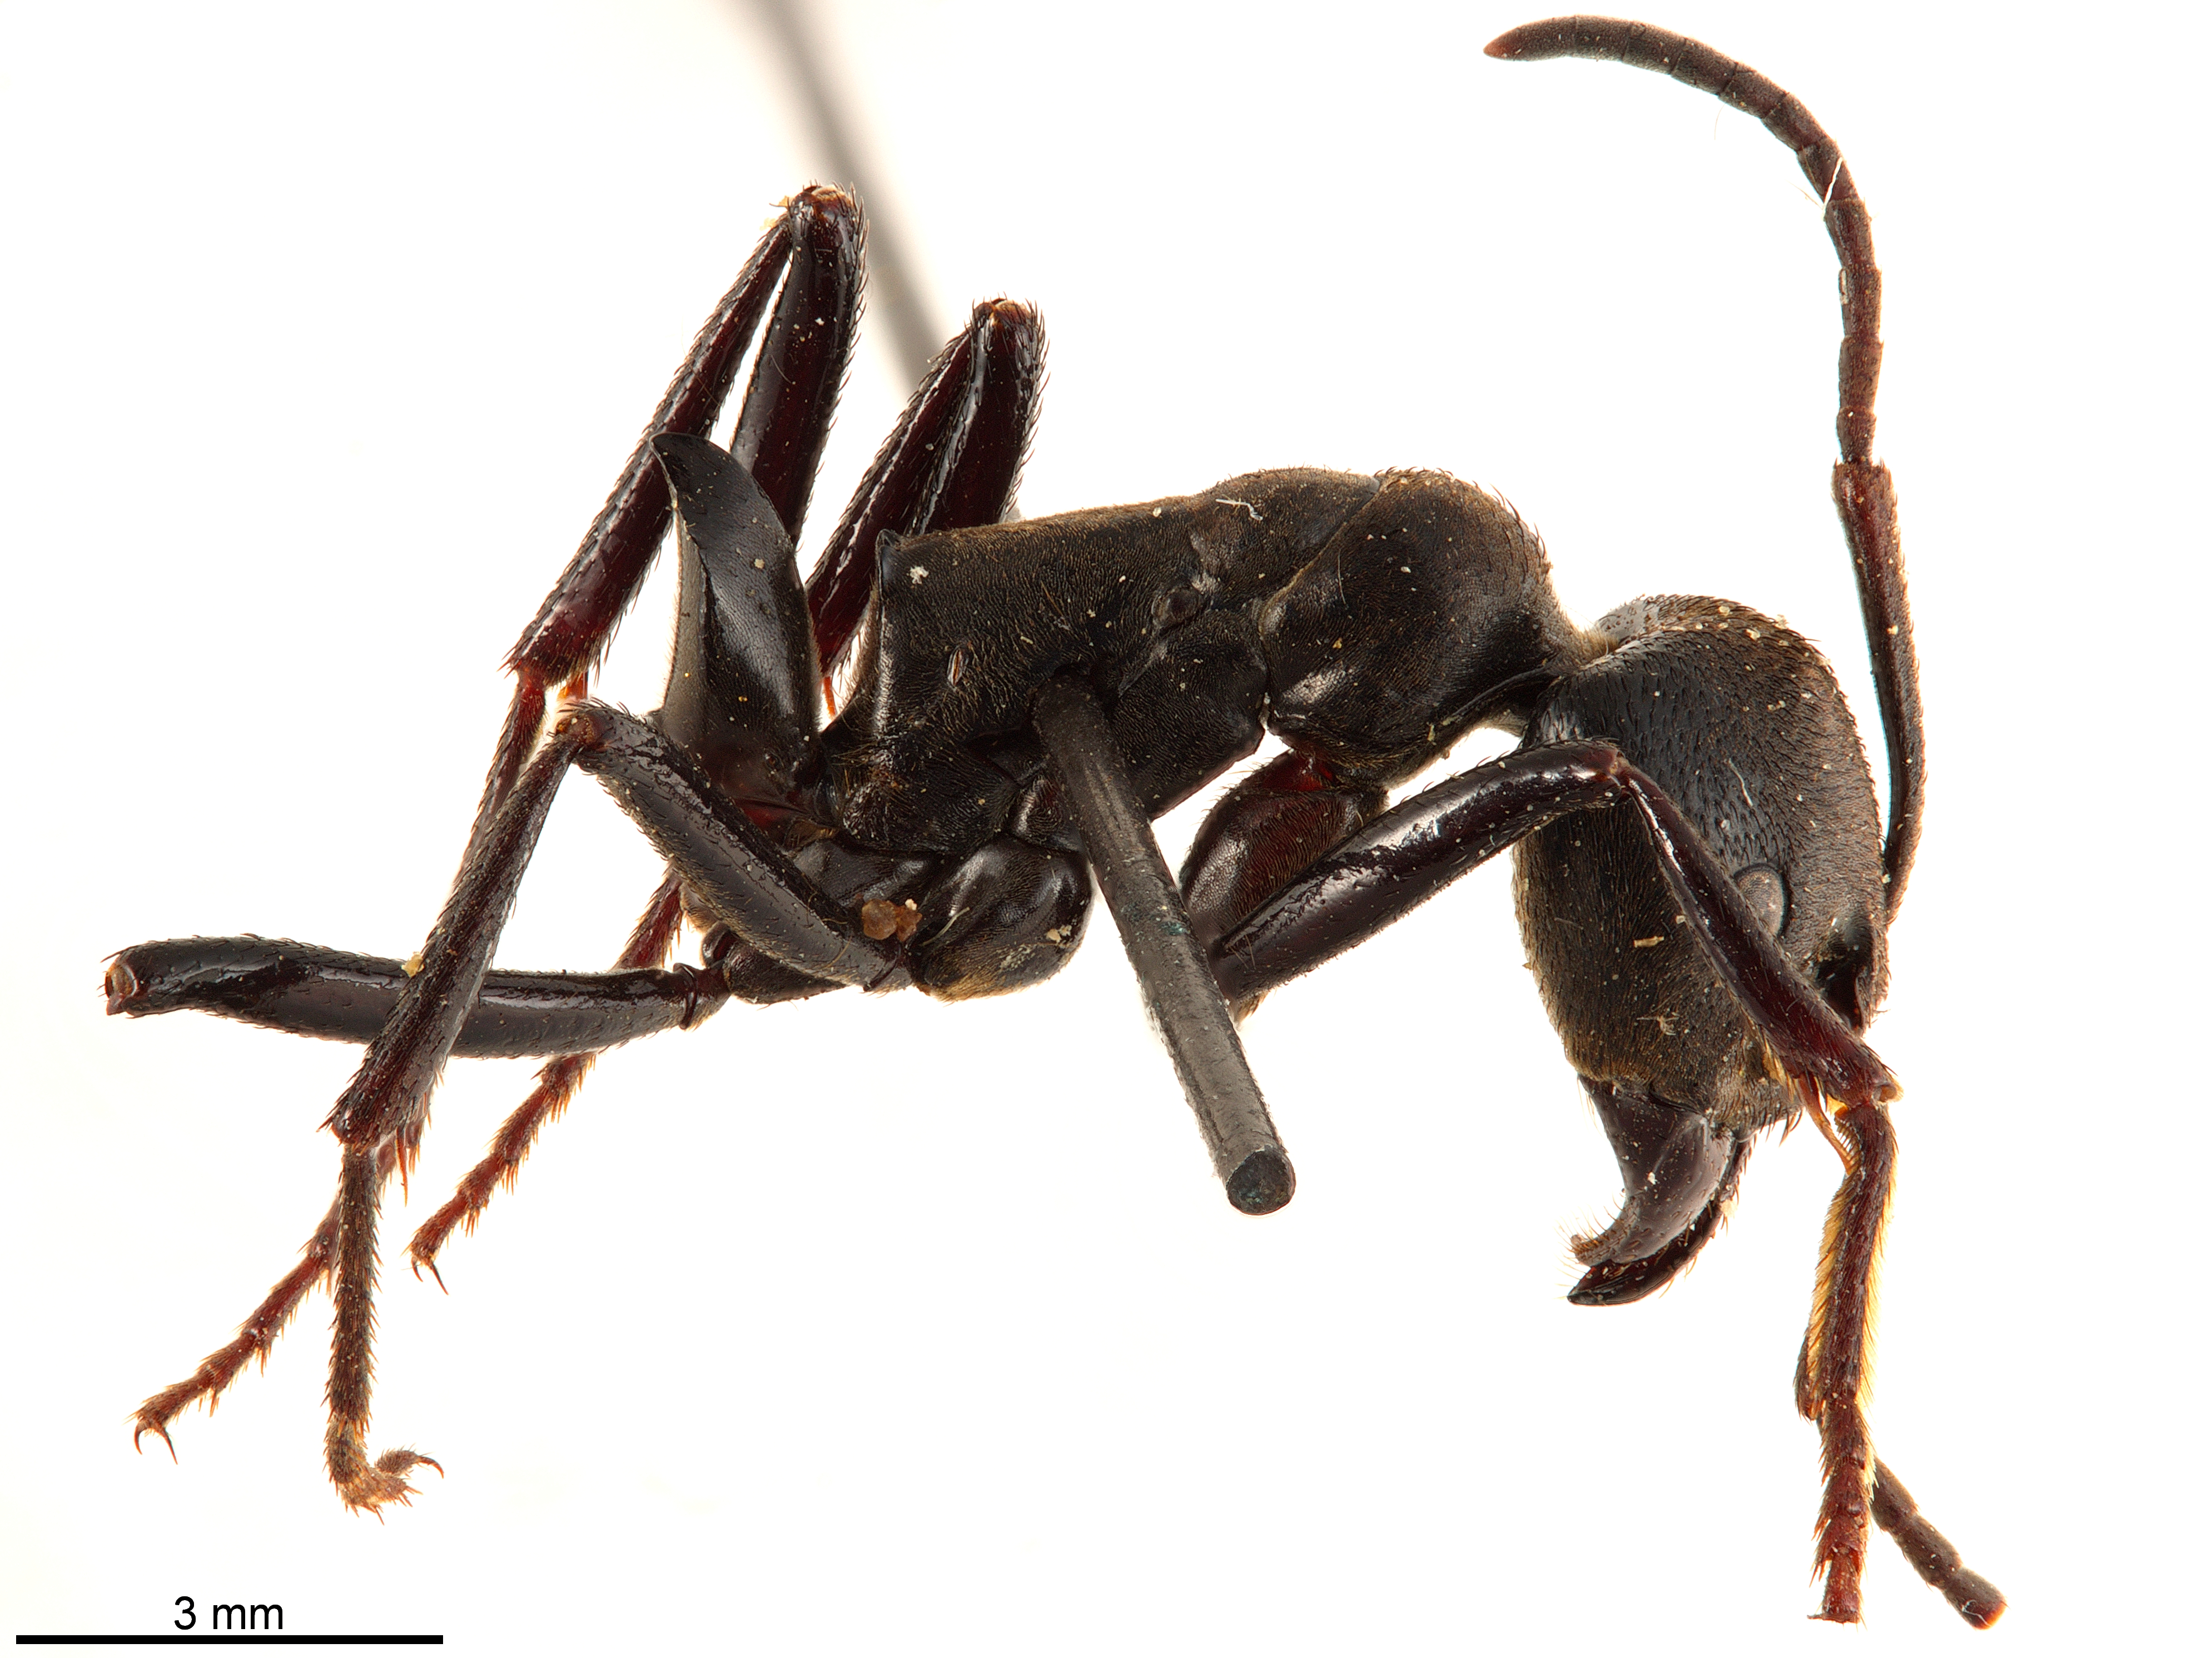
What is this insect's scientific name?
Streblognathus aethiopica
